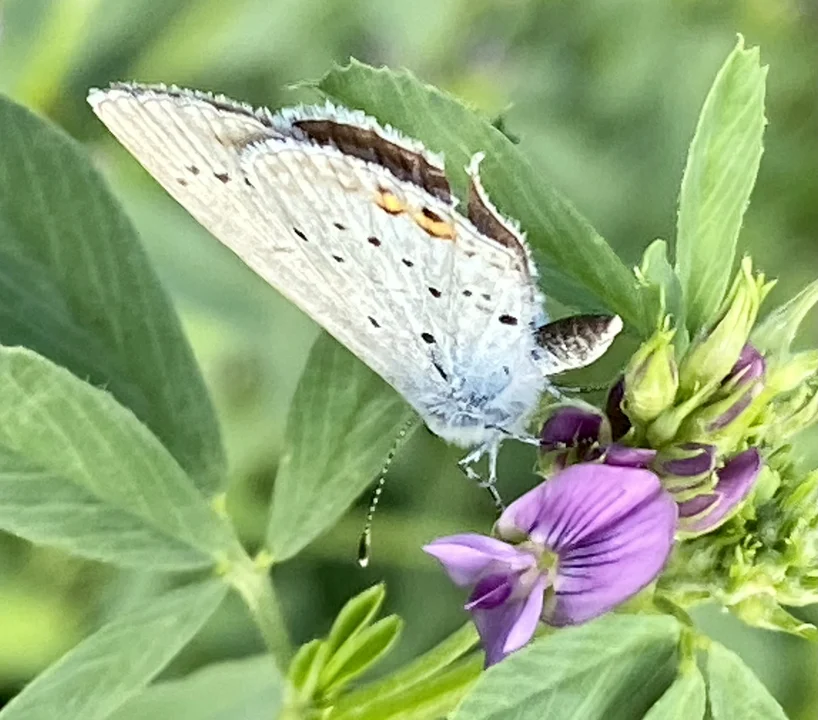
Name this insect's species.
Cupido argiades (also Elkalyce argiades)
